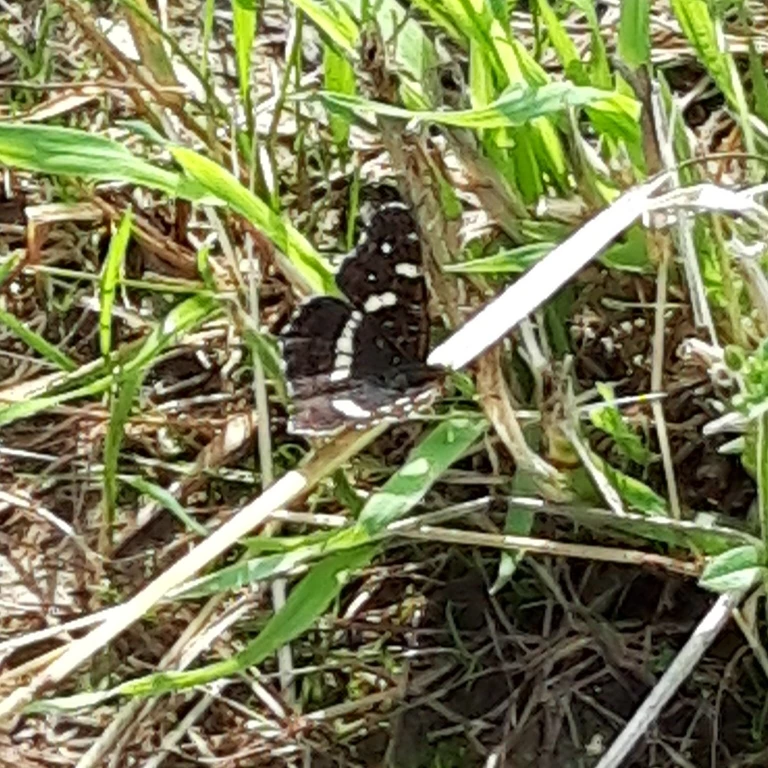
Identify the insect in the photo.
Araschnia levana
